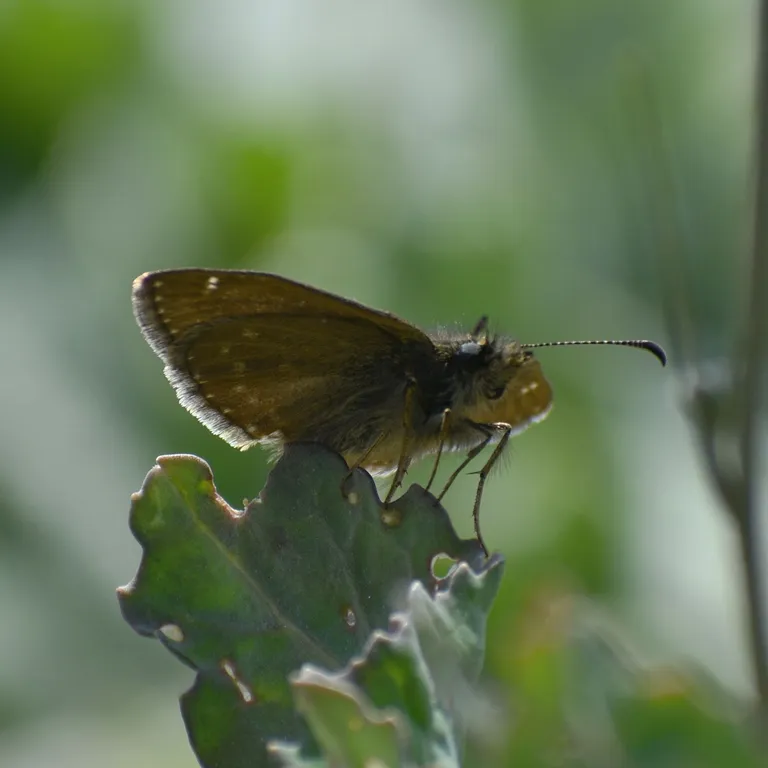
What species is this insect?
Erynnis tages
